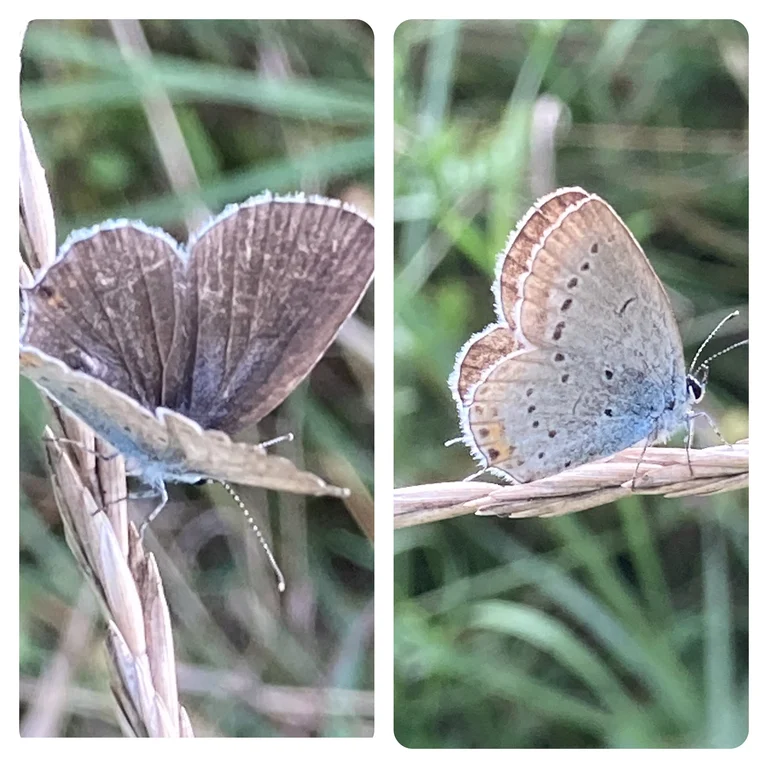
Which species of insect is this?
Cupido argiades (also Elkalyce argiades)
